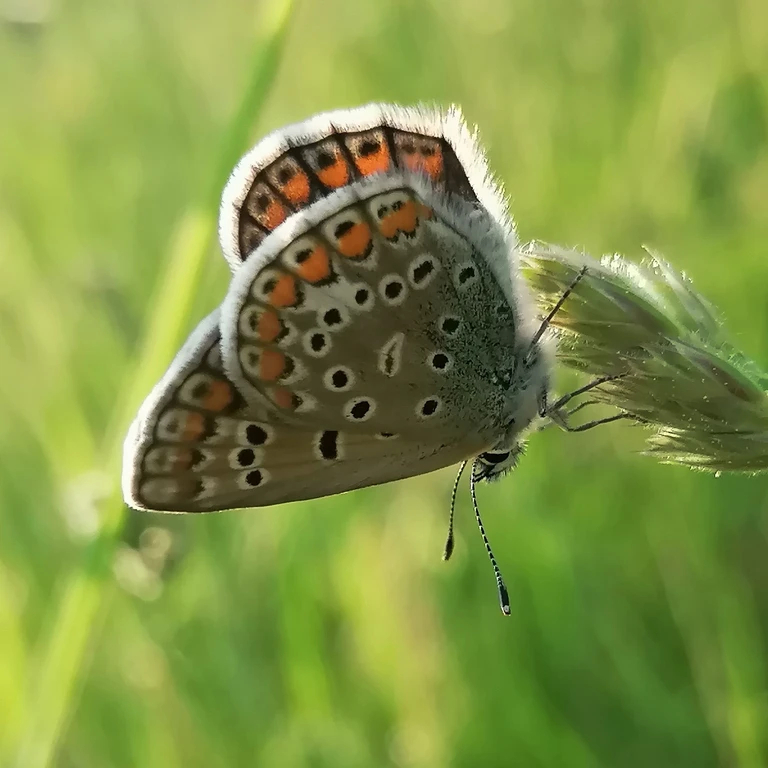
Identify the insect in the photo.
Polyommatus icarus
